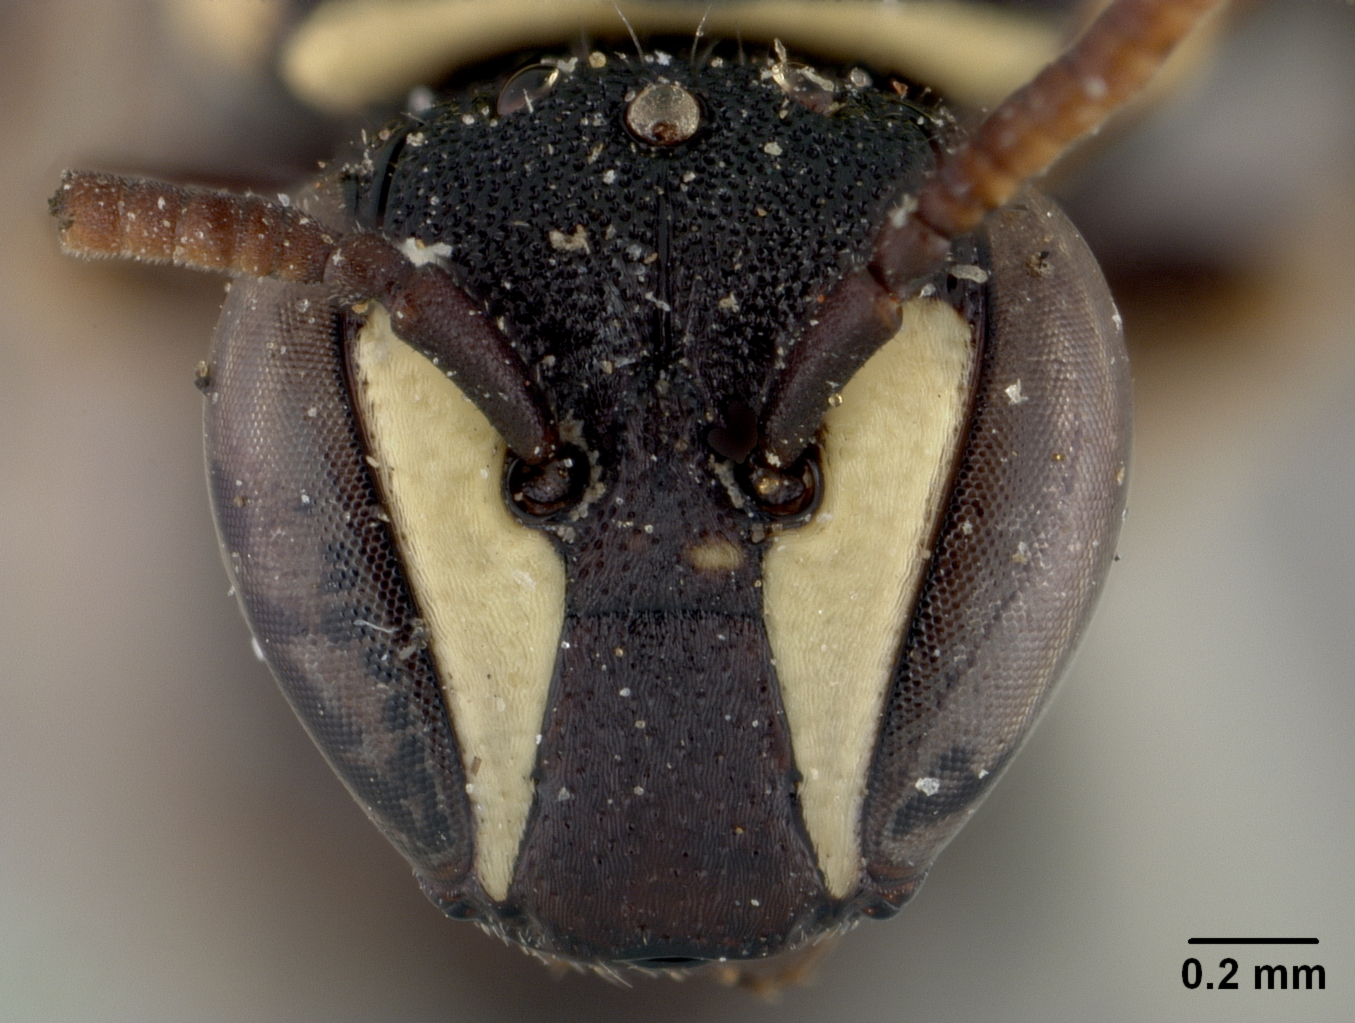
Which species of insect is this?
Prosopis asininus
